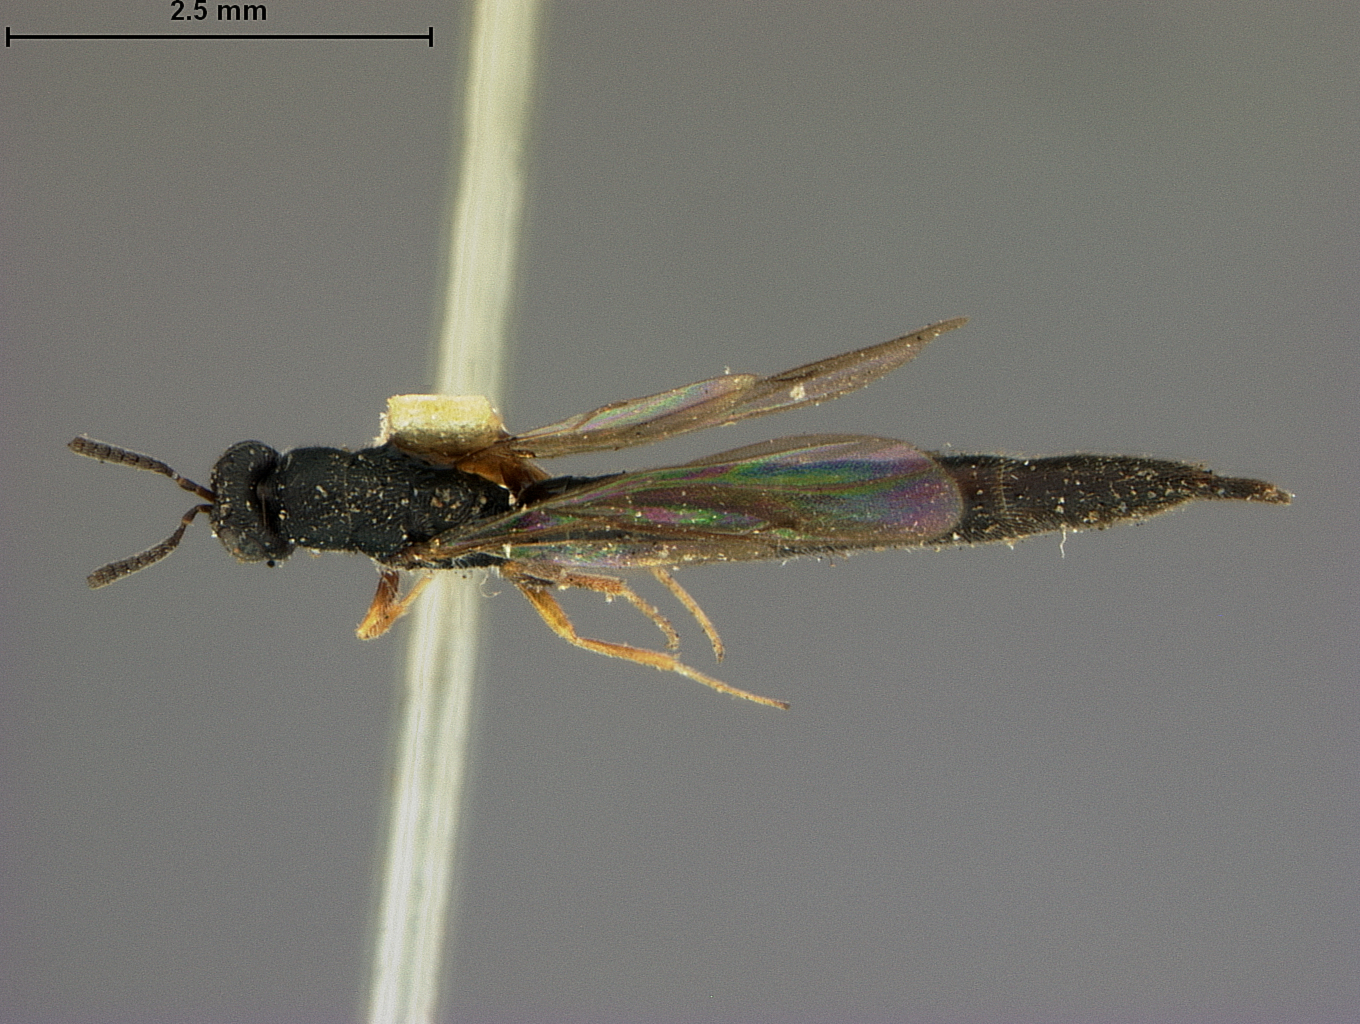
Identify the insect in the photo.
Rileya oecanthi
